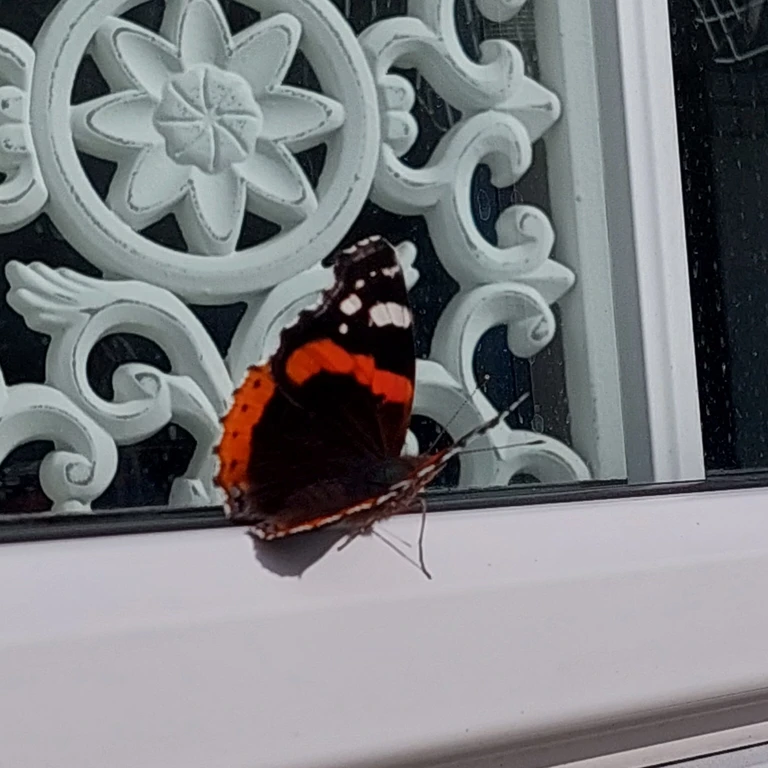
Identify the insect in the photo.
Vanessa atalanta
